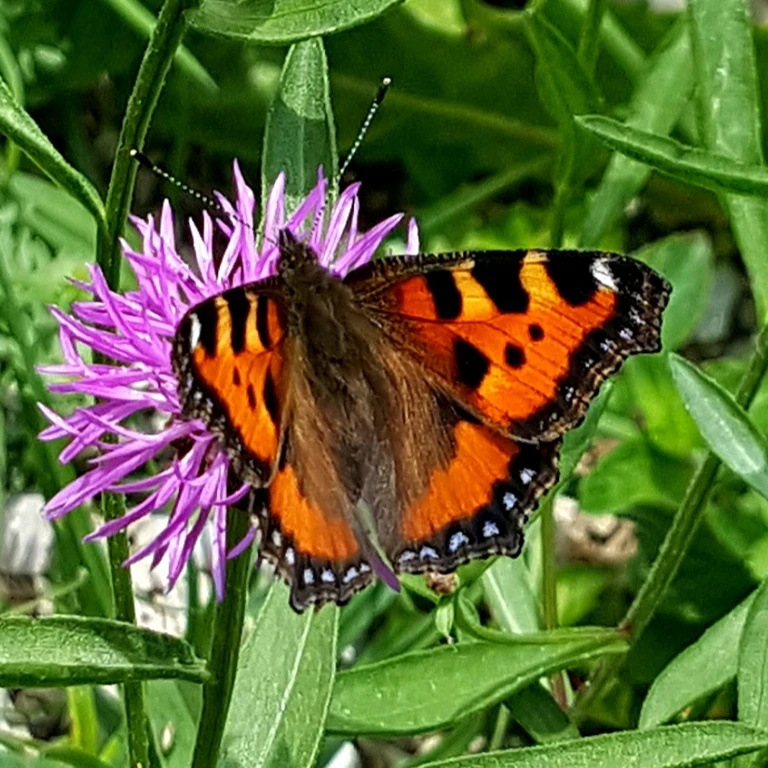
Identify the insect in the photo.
Aglais urticae
